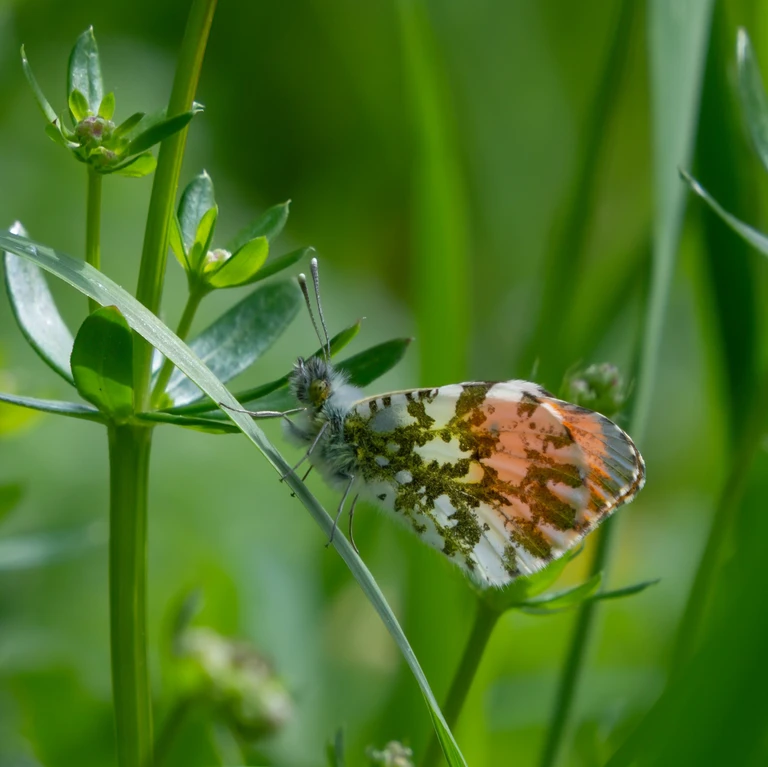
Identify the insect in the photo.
Anthocharis cardamines
